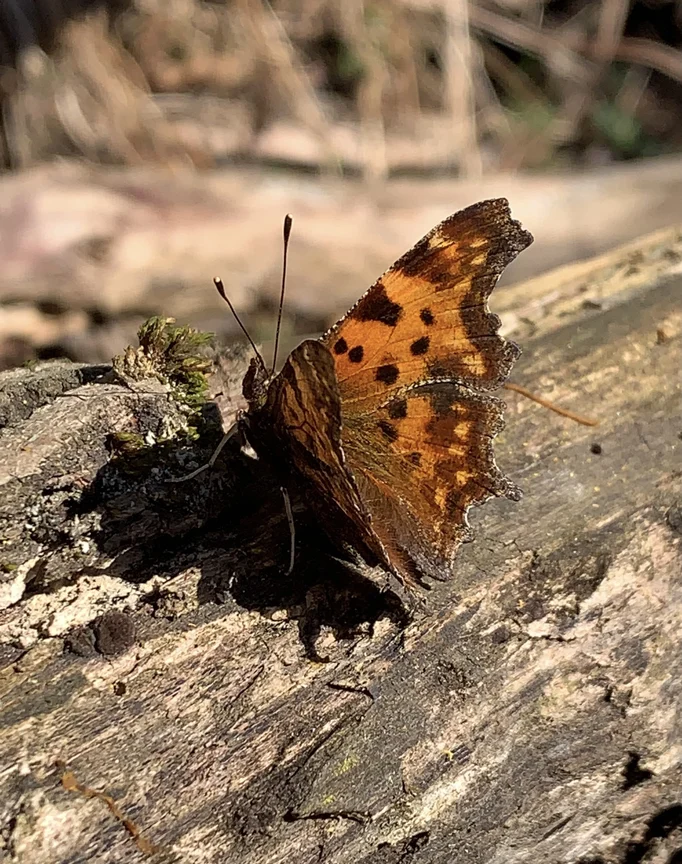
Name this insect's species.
Polygonia c-album
